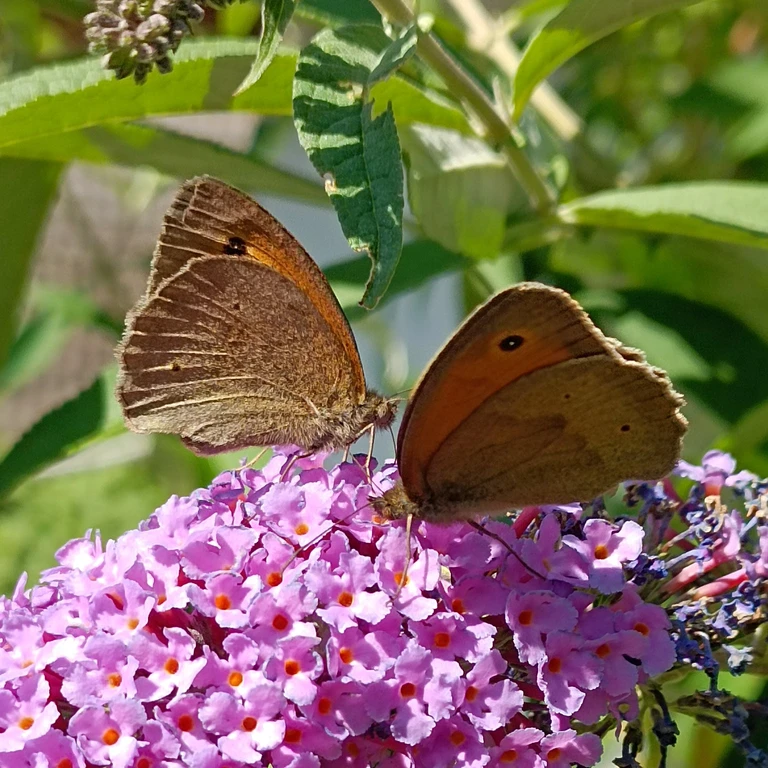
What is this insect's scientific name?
Maniola jurtina
